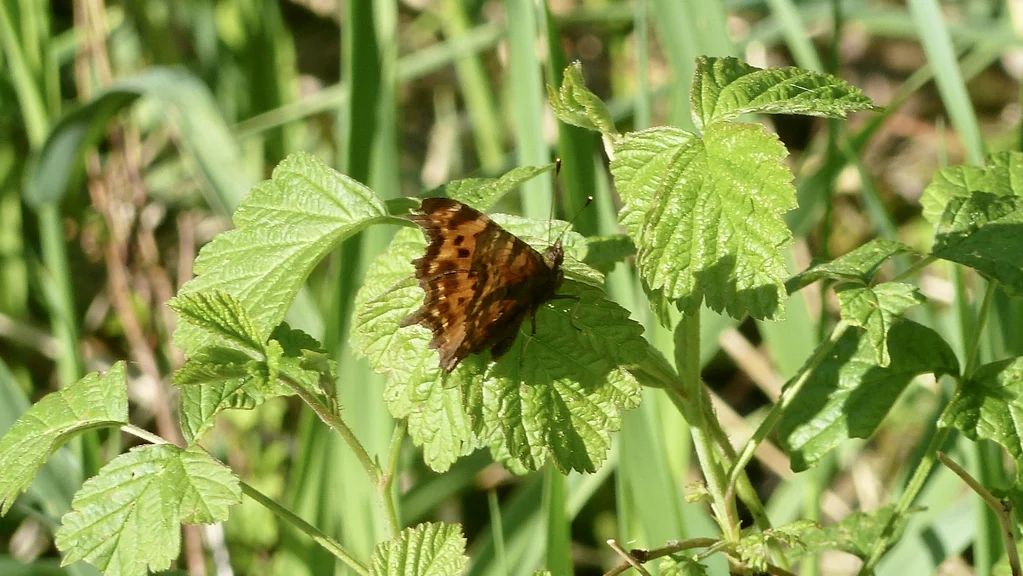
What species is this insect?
Polygonia c-album
